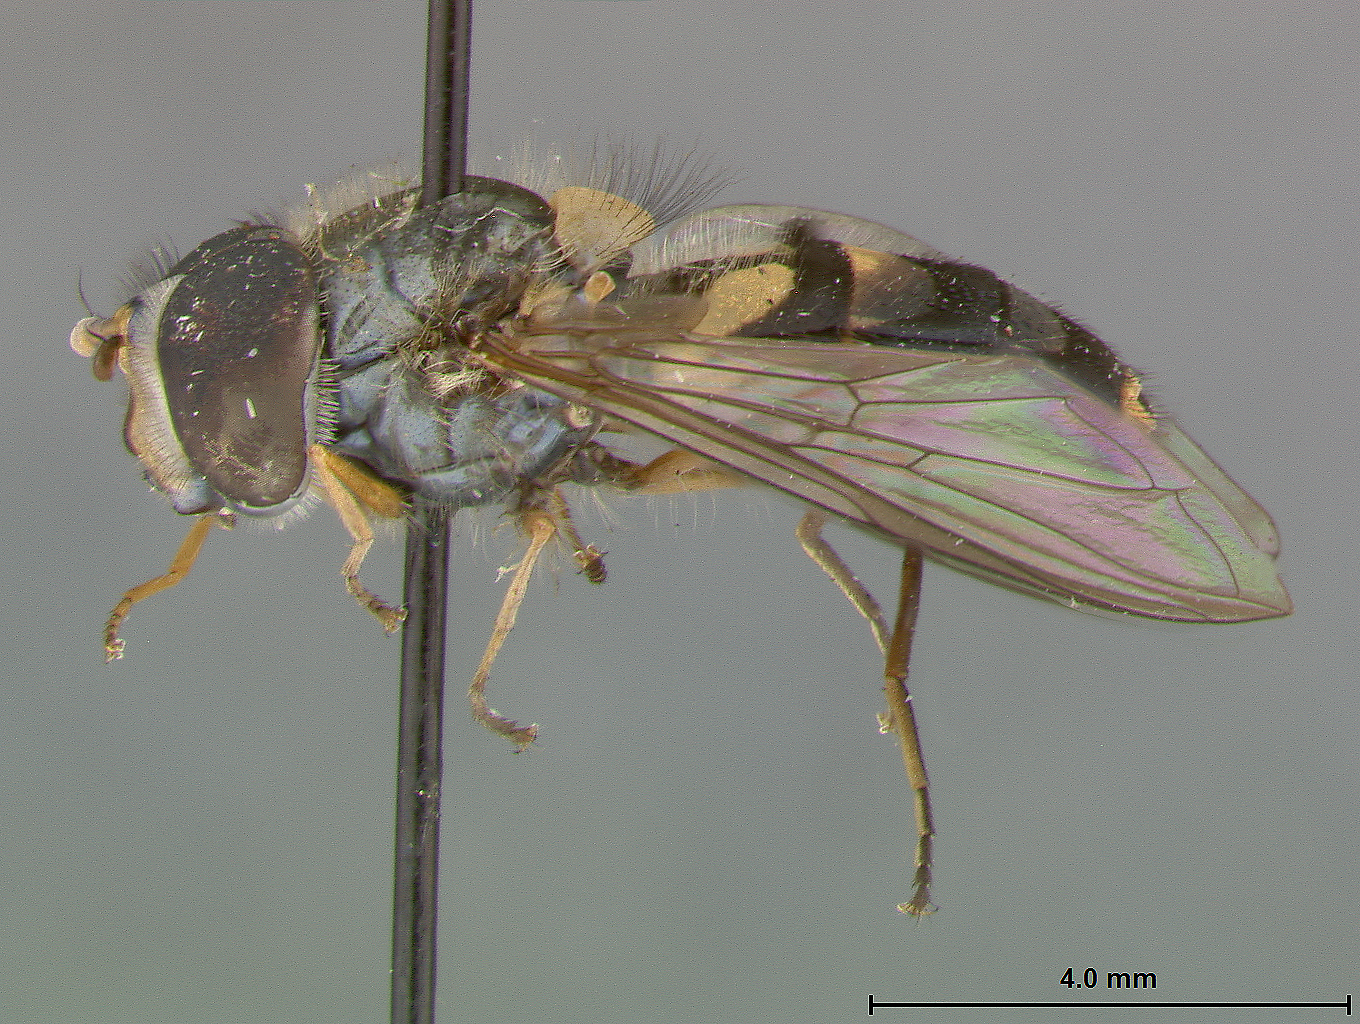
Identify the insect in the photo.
Stenosyrphus melanderi
